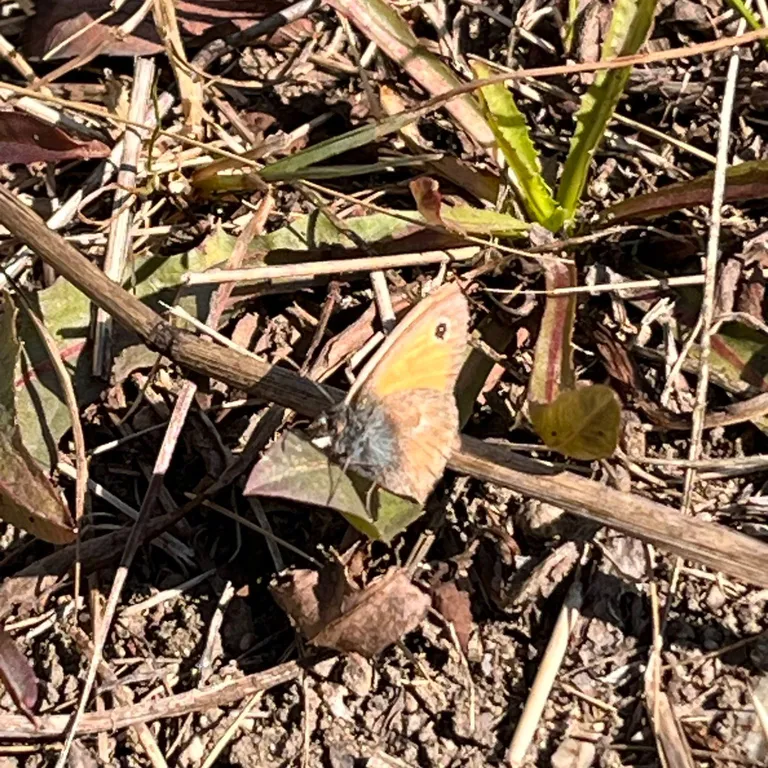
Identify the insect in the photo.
Coenonympha pamphilus
